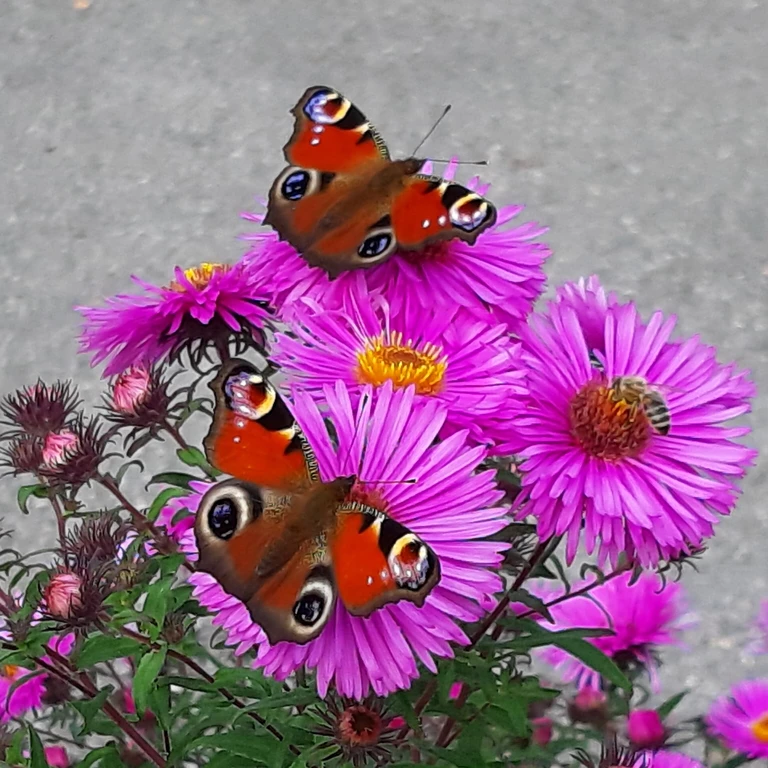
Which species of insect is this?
Aglais io
